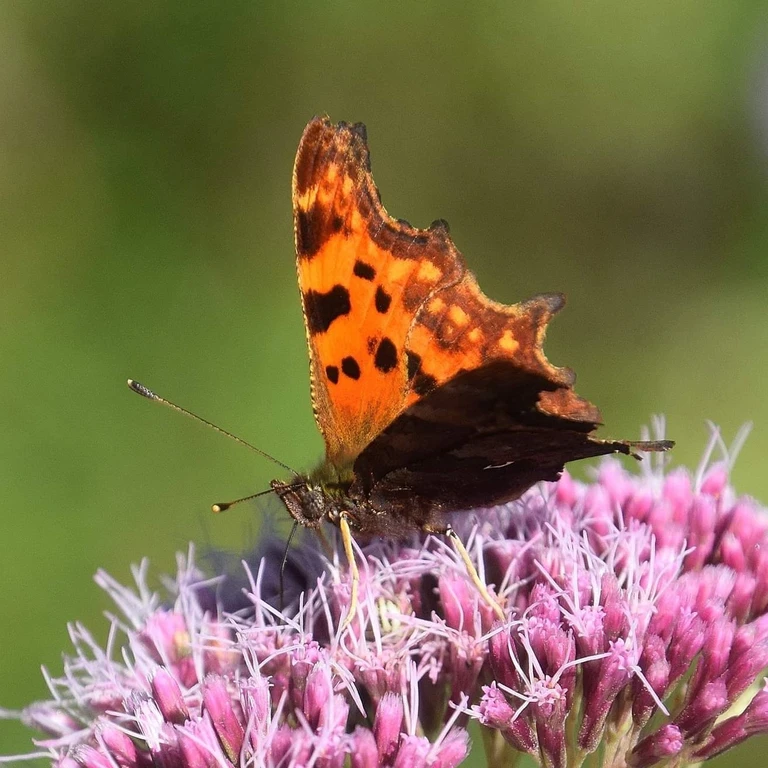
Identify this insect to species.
Polygonia c-album
